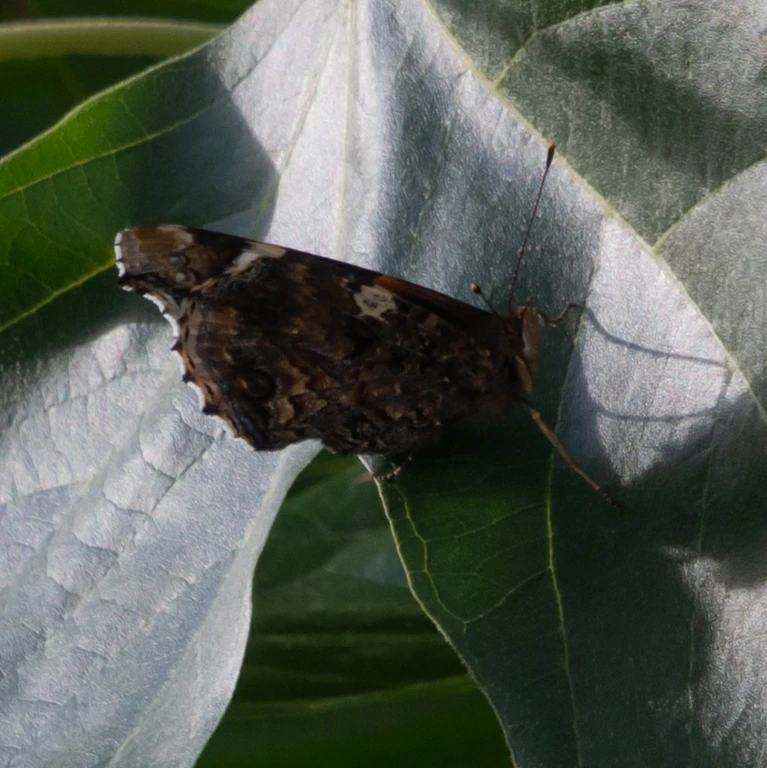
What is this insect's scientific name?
Vanessa atalanta
